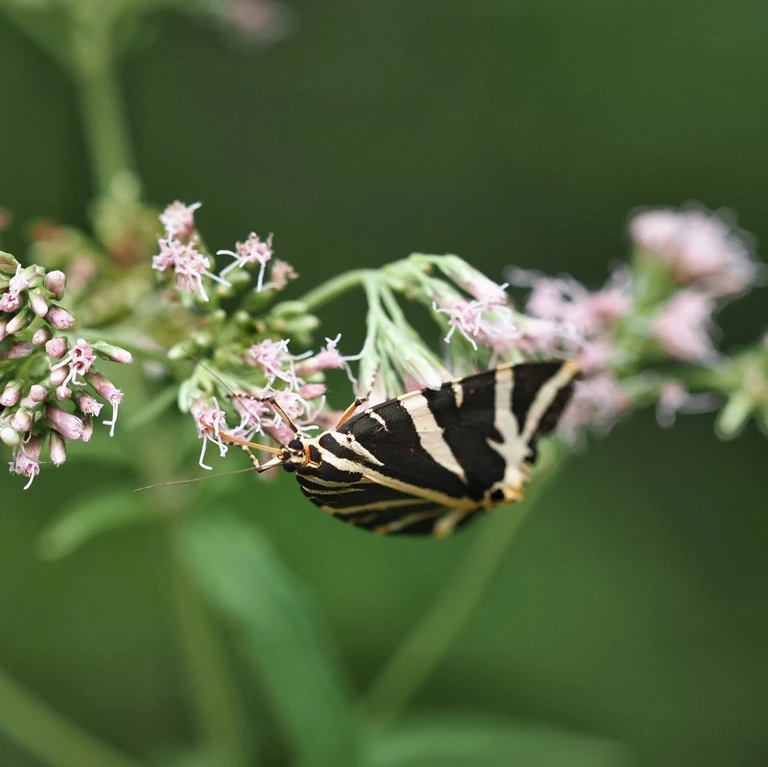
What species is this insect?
Euplagia quadripunctaria
